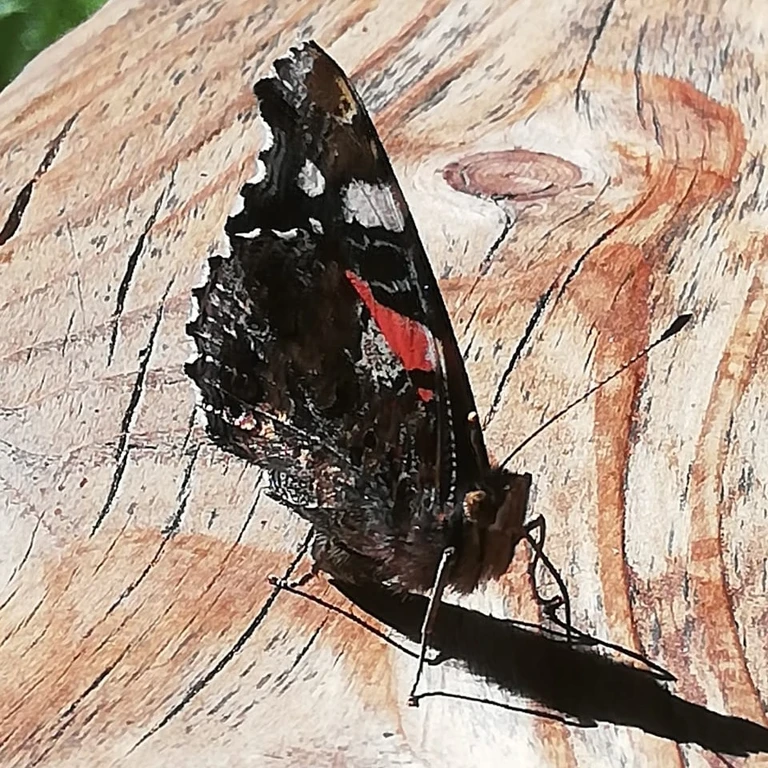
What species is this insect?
Vanessa atalanta
